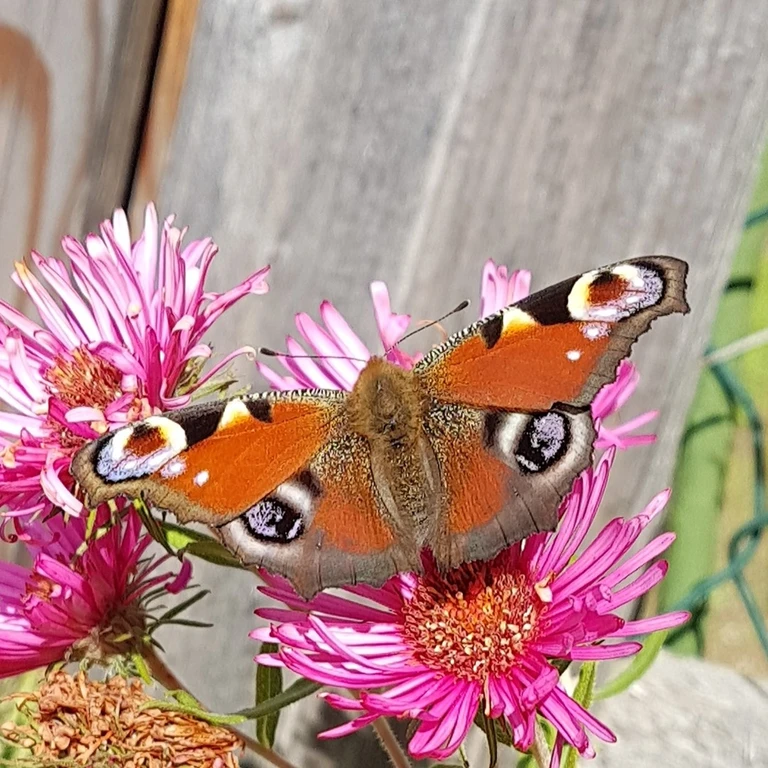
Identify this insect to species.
Aglais io
